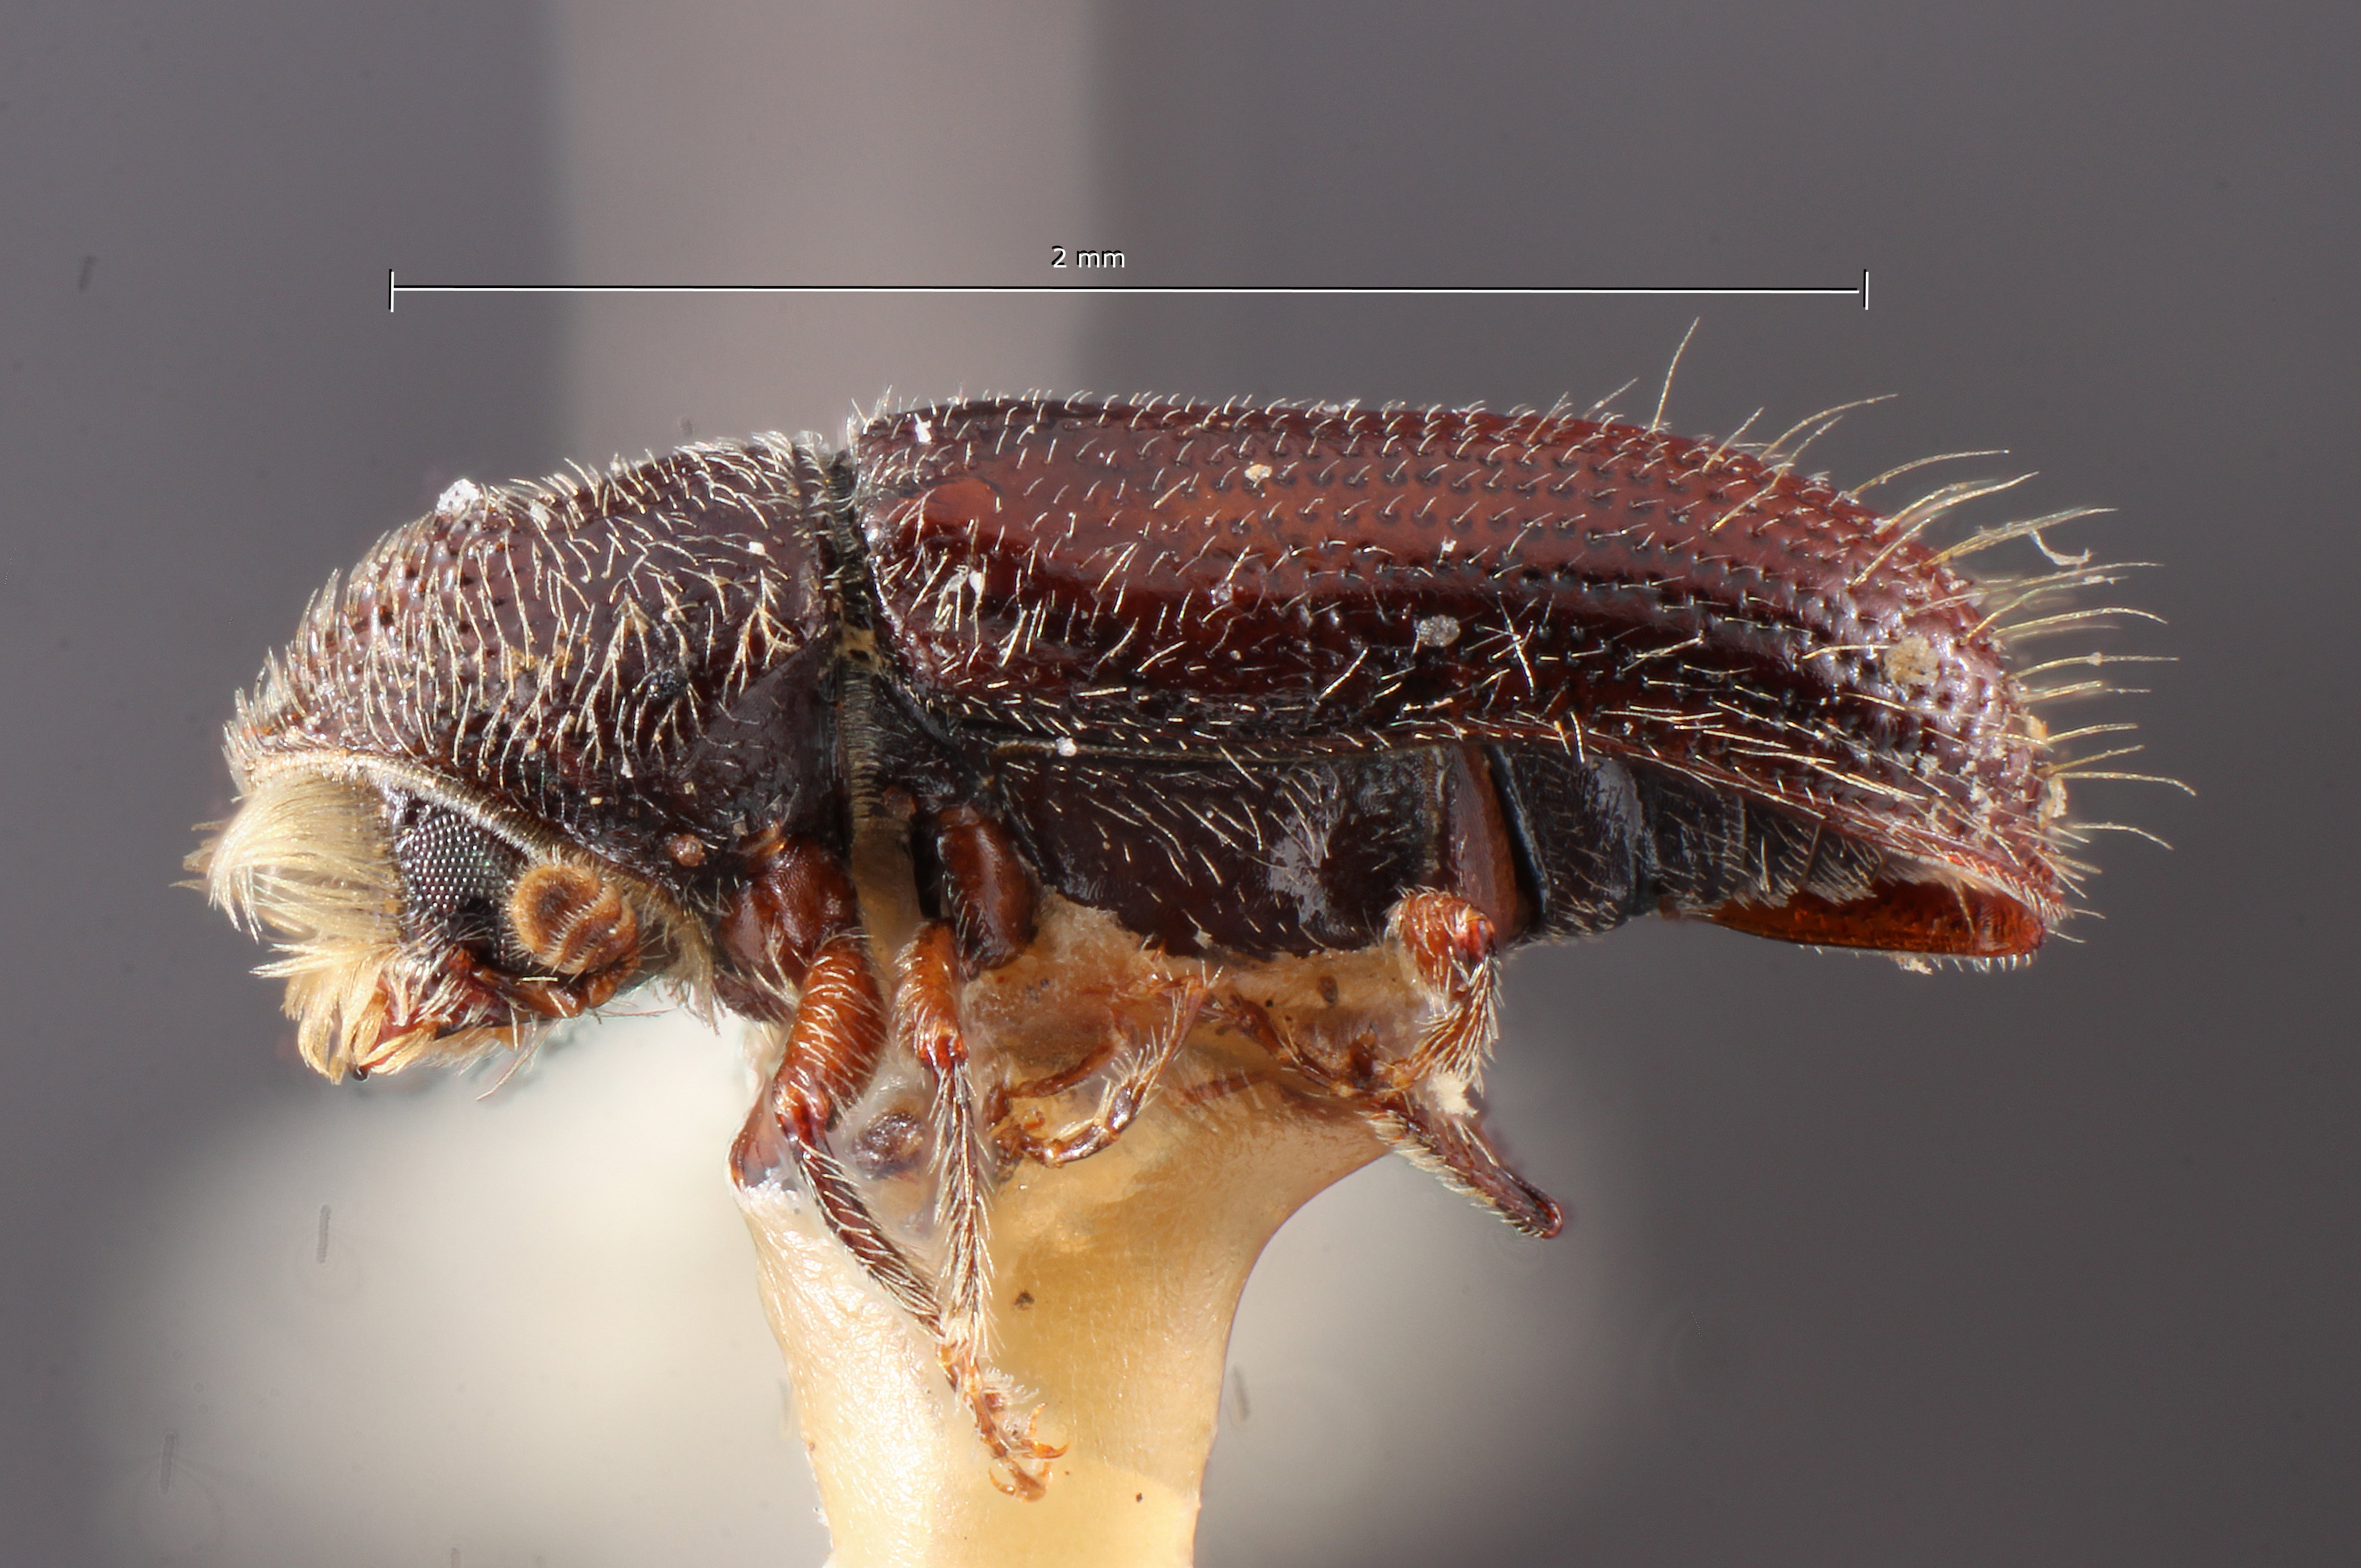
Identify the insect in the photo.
Pityophthorus rudis
